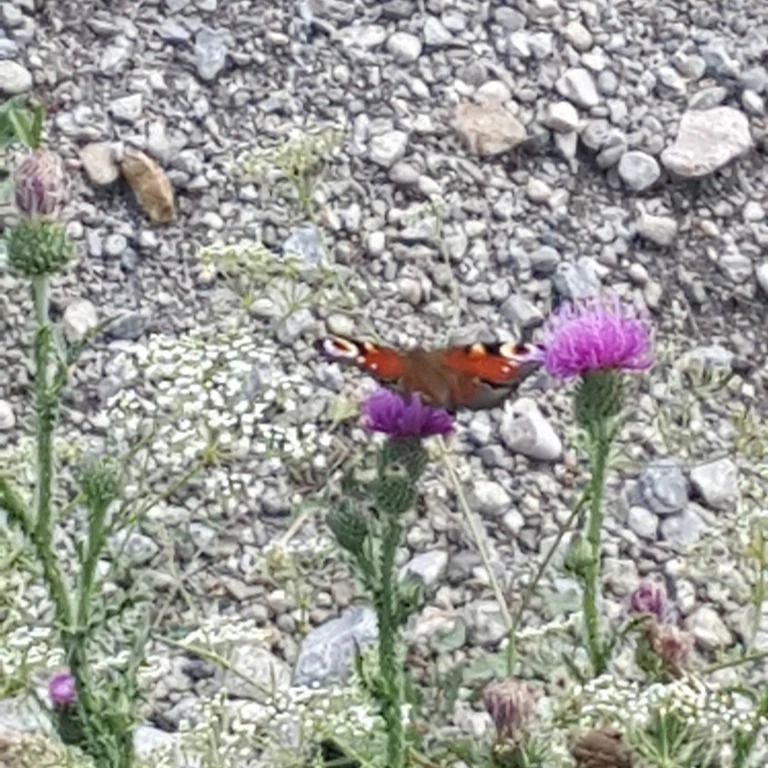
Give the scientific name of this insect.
Aglais io
